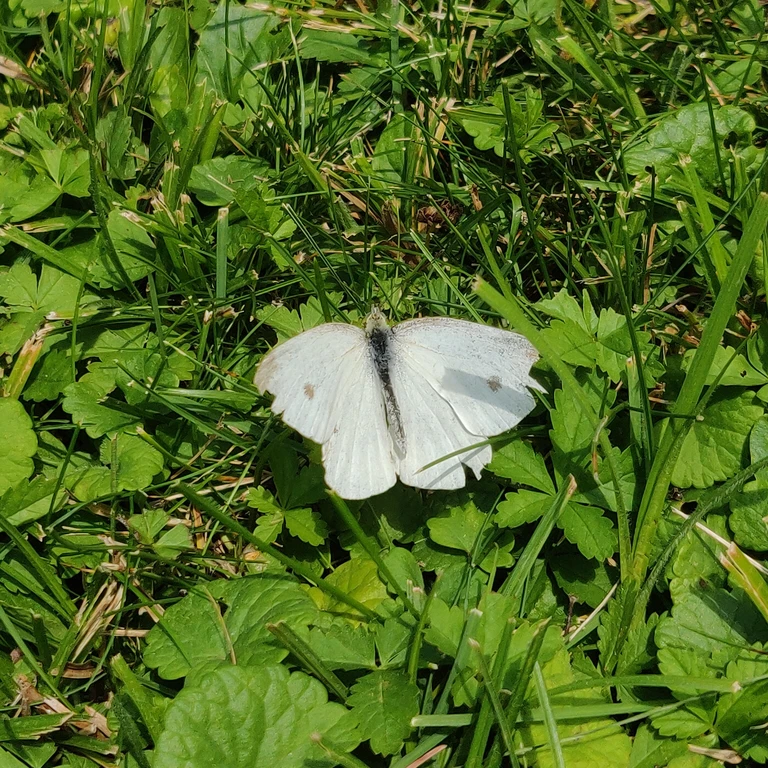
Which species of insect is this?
Pieris rapae
